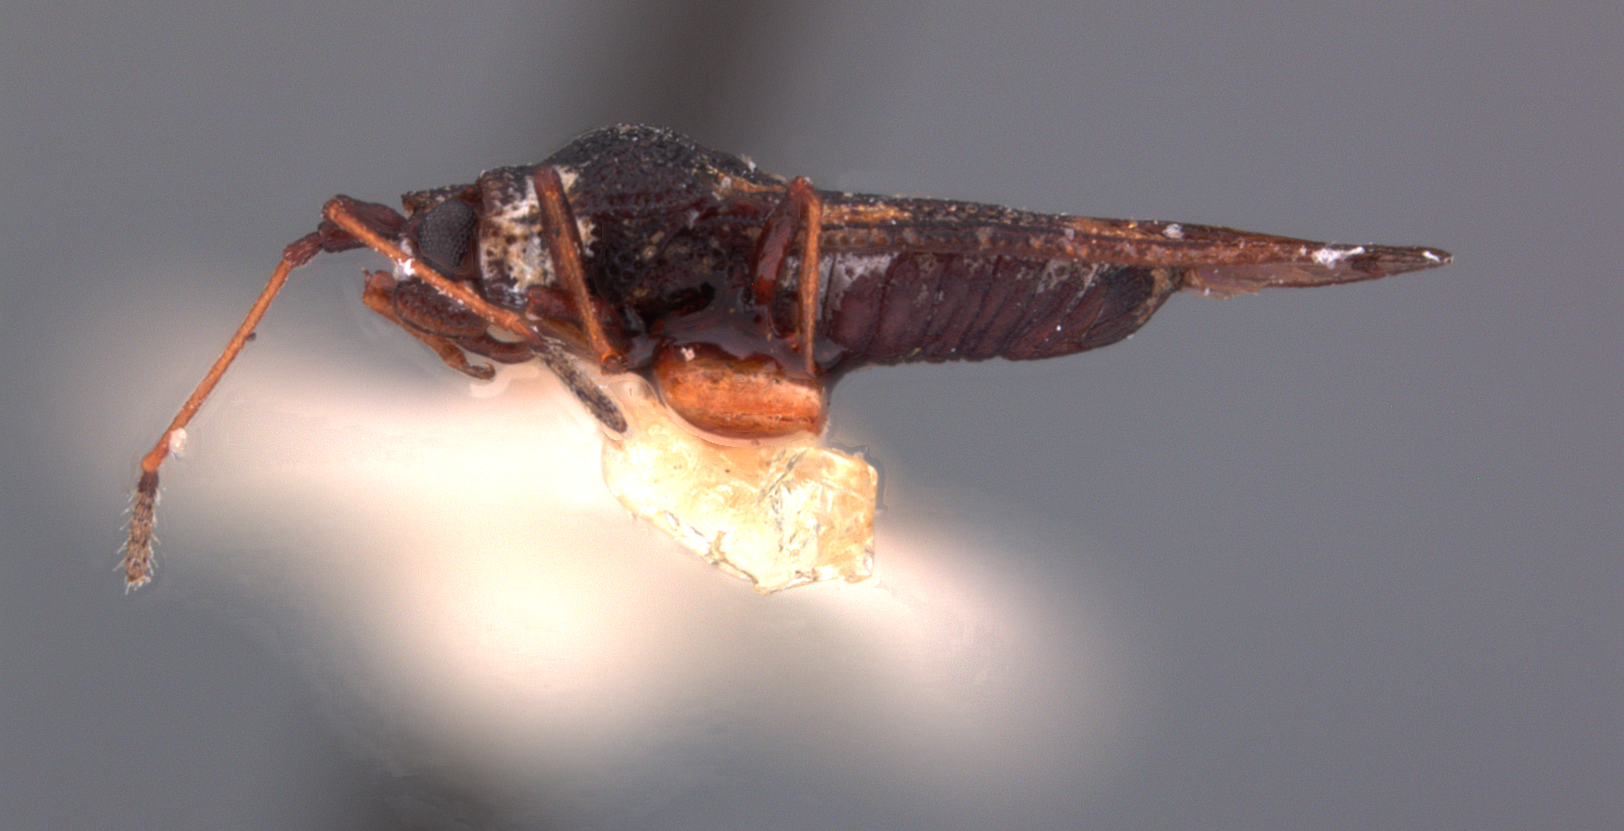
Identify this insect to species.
Perissonemia vegata
